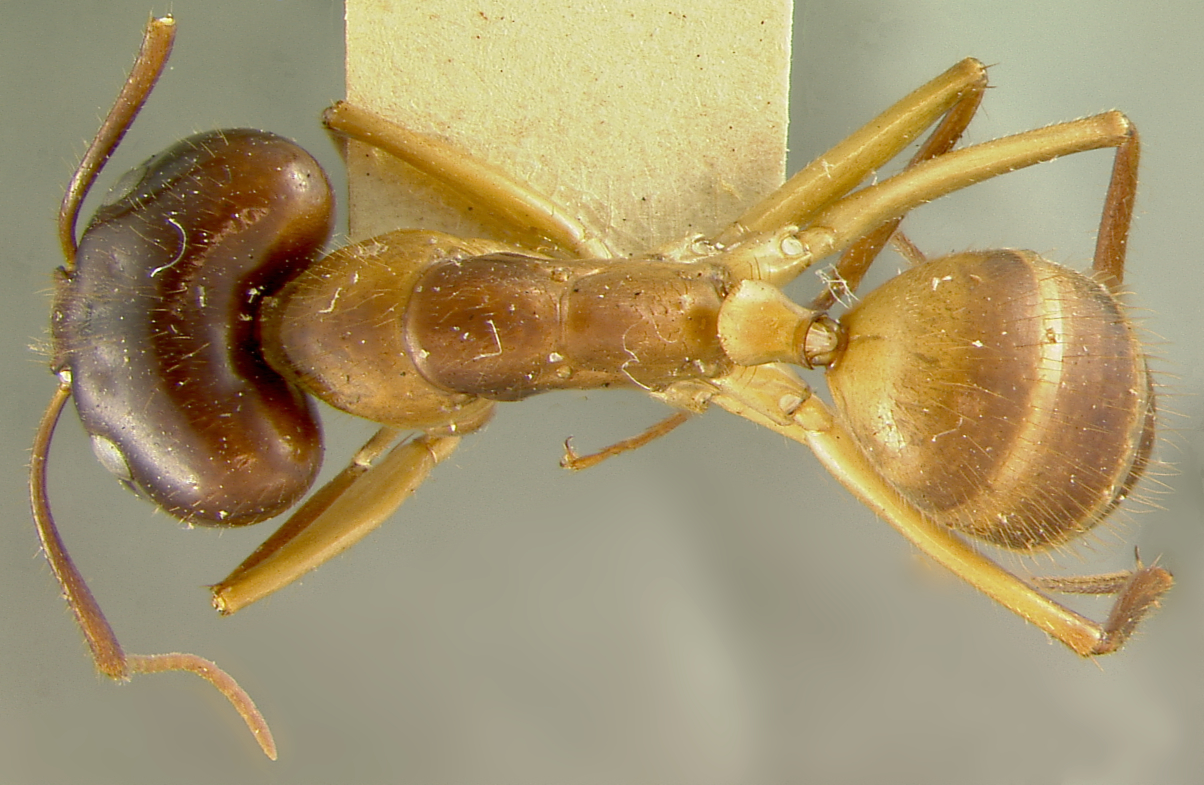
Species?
Camponotus maculatus
